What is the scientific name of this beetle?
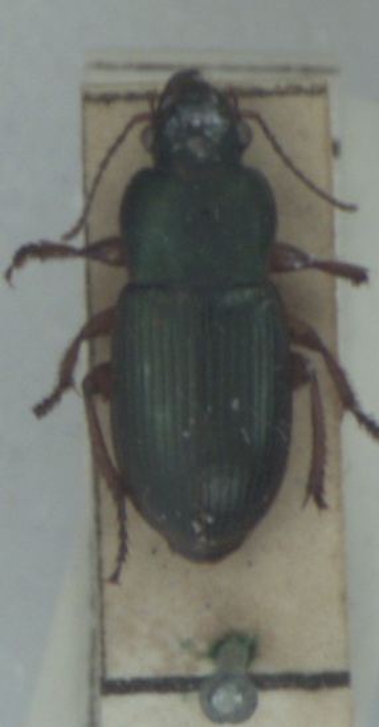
Harpalus affinis
